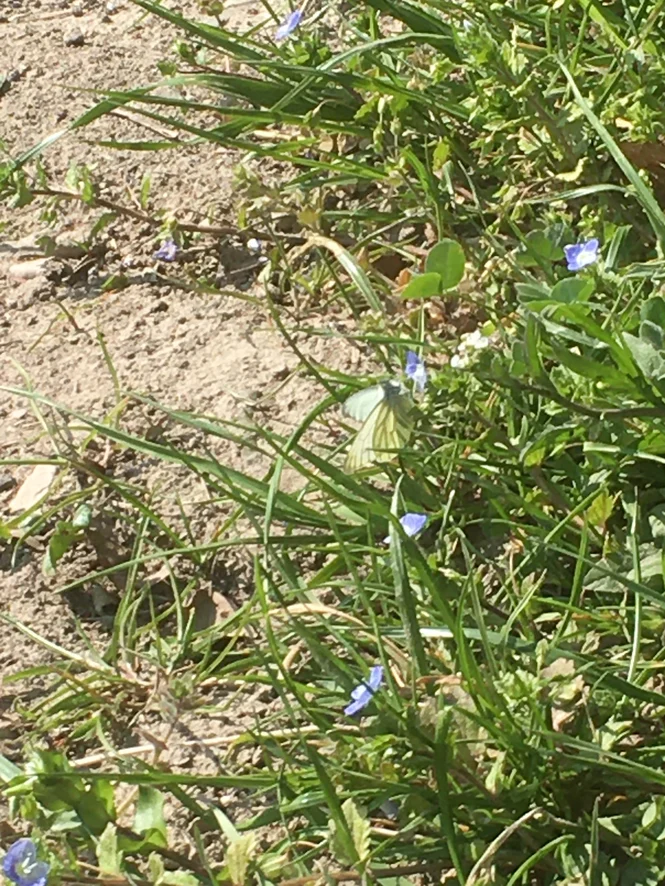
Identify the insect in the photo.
Pieris napi
